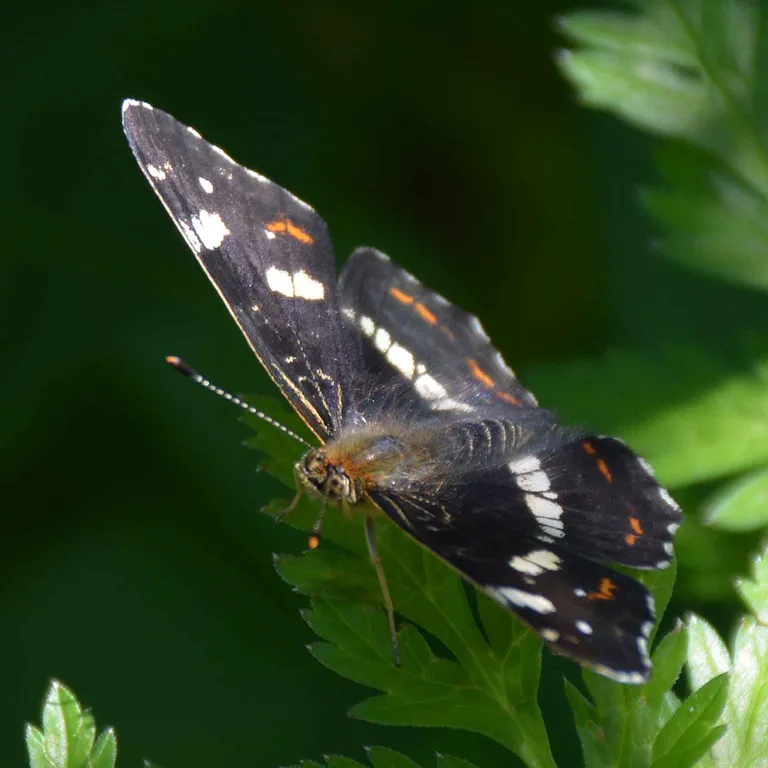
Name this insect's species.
Araschnia levana
